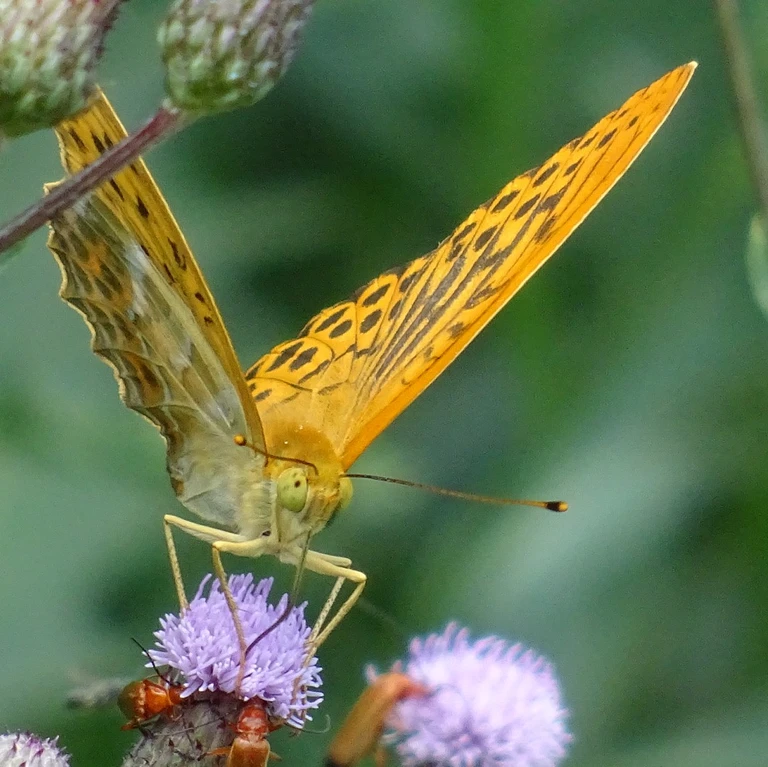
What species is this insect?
Argynnis paphia
